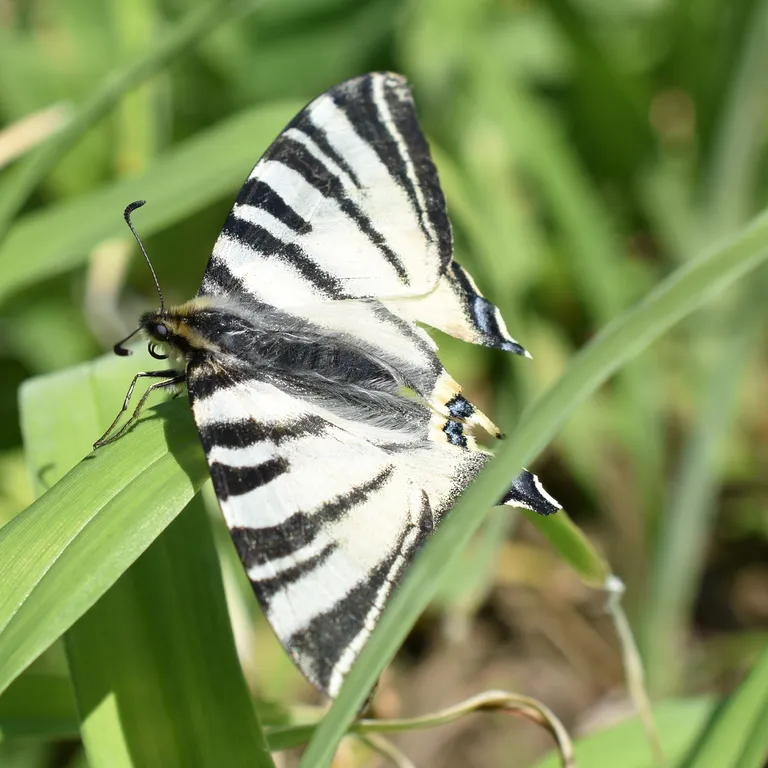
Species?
Iphiclides podalirius
